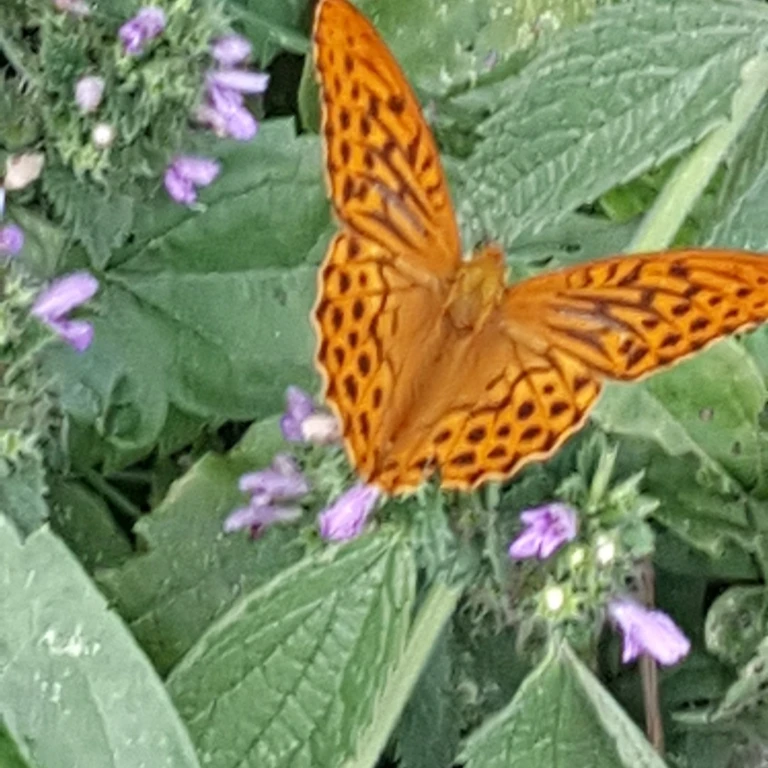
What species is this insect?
Argynnis paphia
